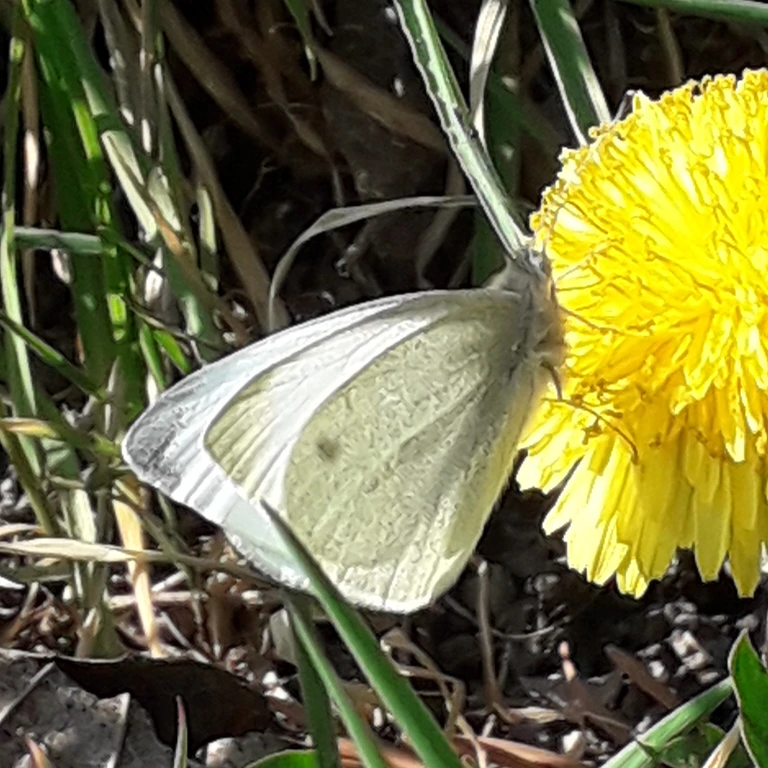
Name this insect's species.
Pieris rapae
